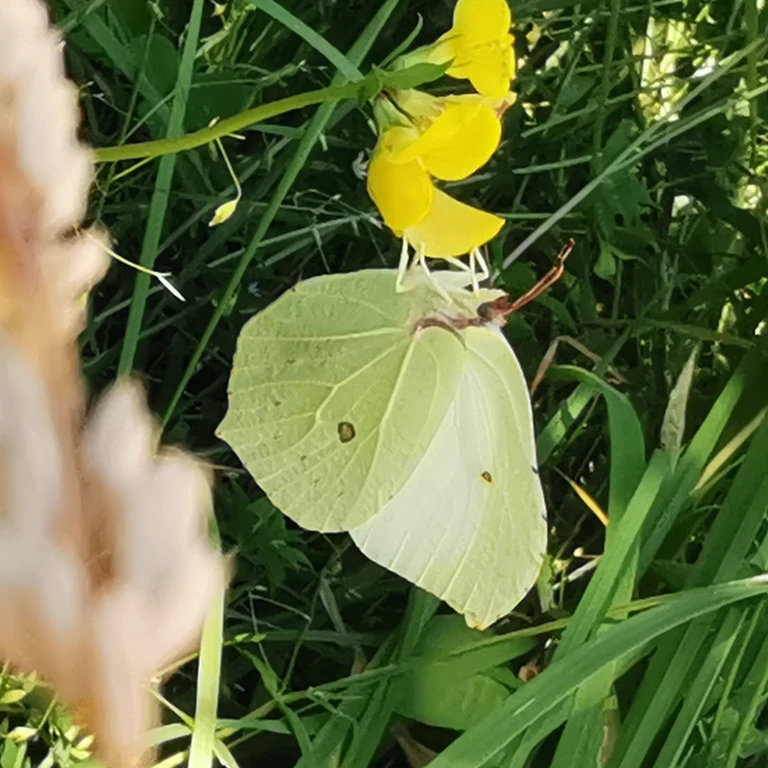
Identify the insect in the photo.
Gonepteryx rhamni
